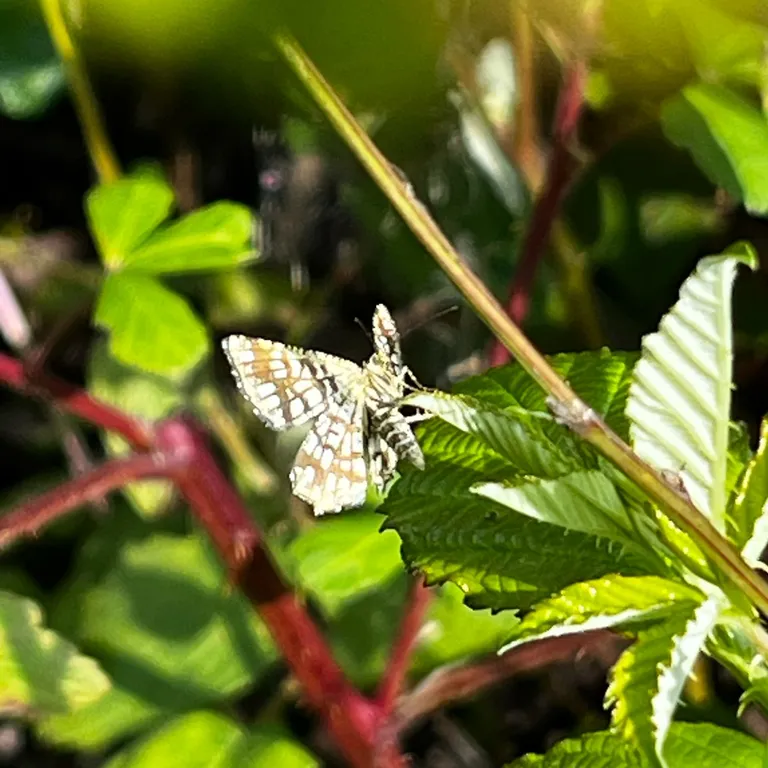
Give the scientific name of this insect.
Chiasmia clathrata
